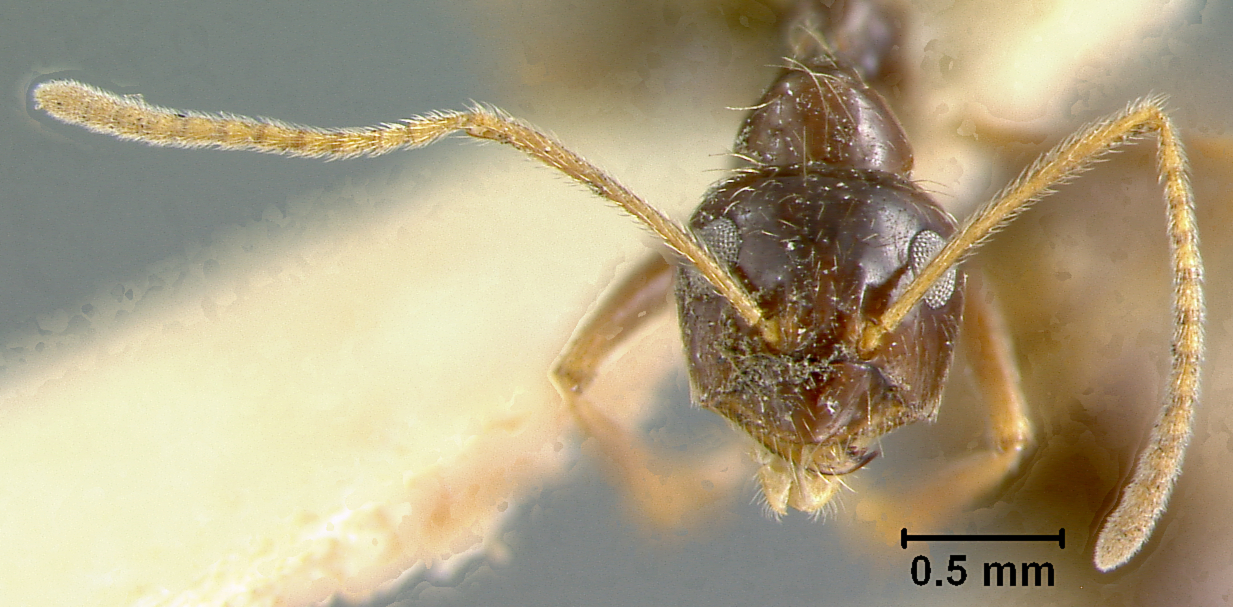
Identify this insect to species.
Prenolepis imparis
